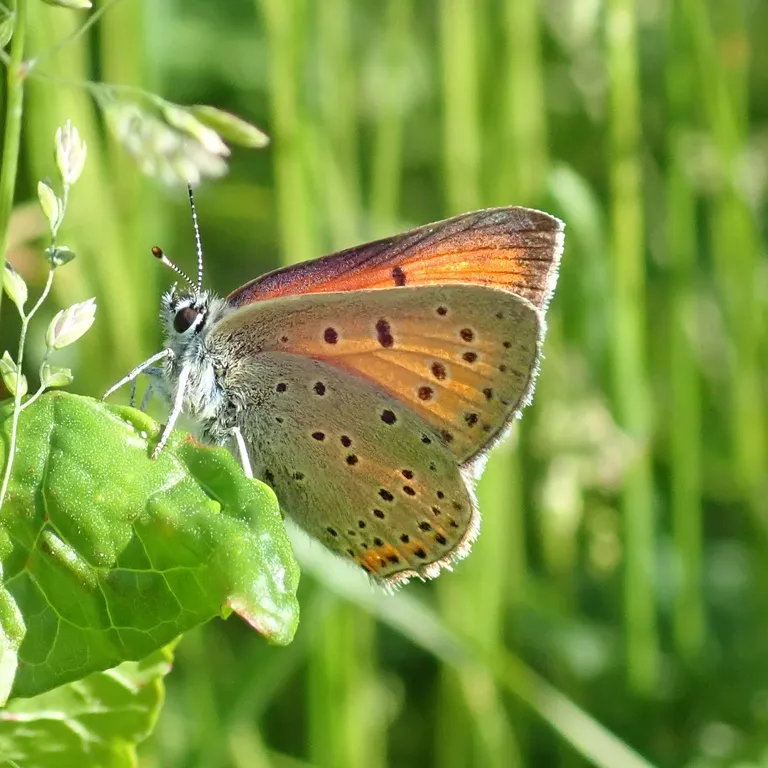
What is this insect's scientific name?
Lycaena hippothoe (also Palaeochrysophanus hippothoe)
